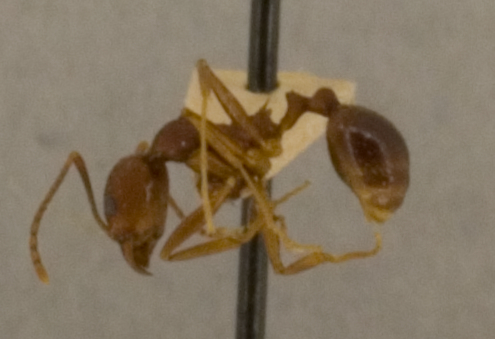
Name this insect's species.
Aphaenogaster texana
